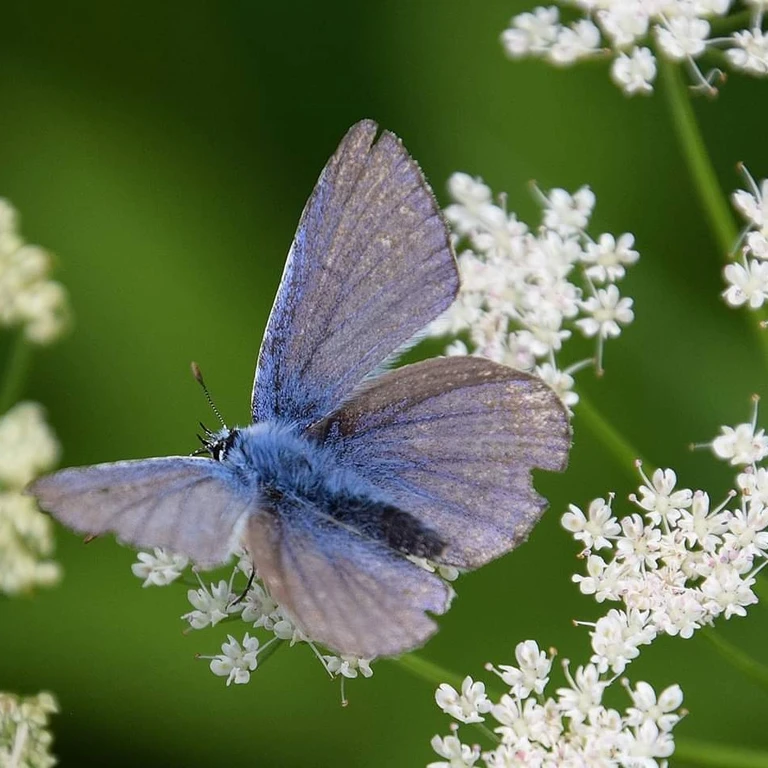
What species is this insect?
Polyommatus icarus
